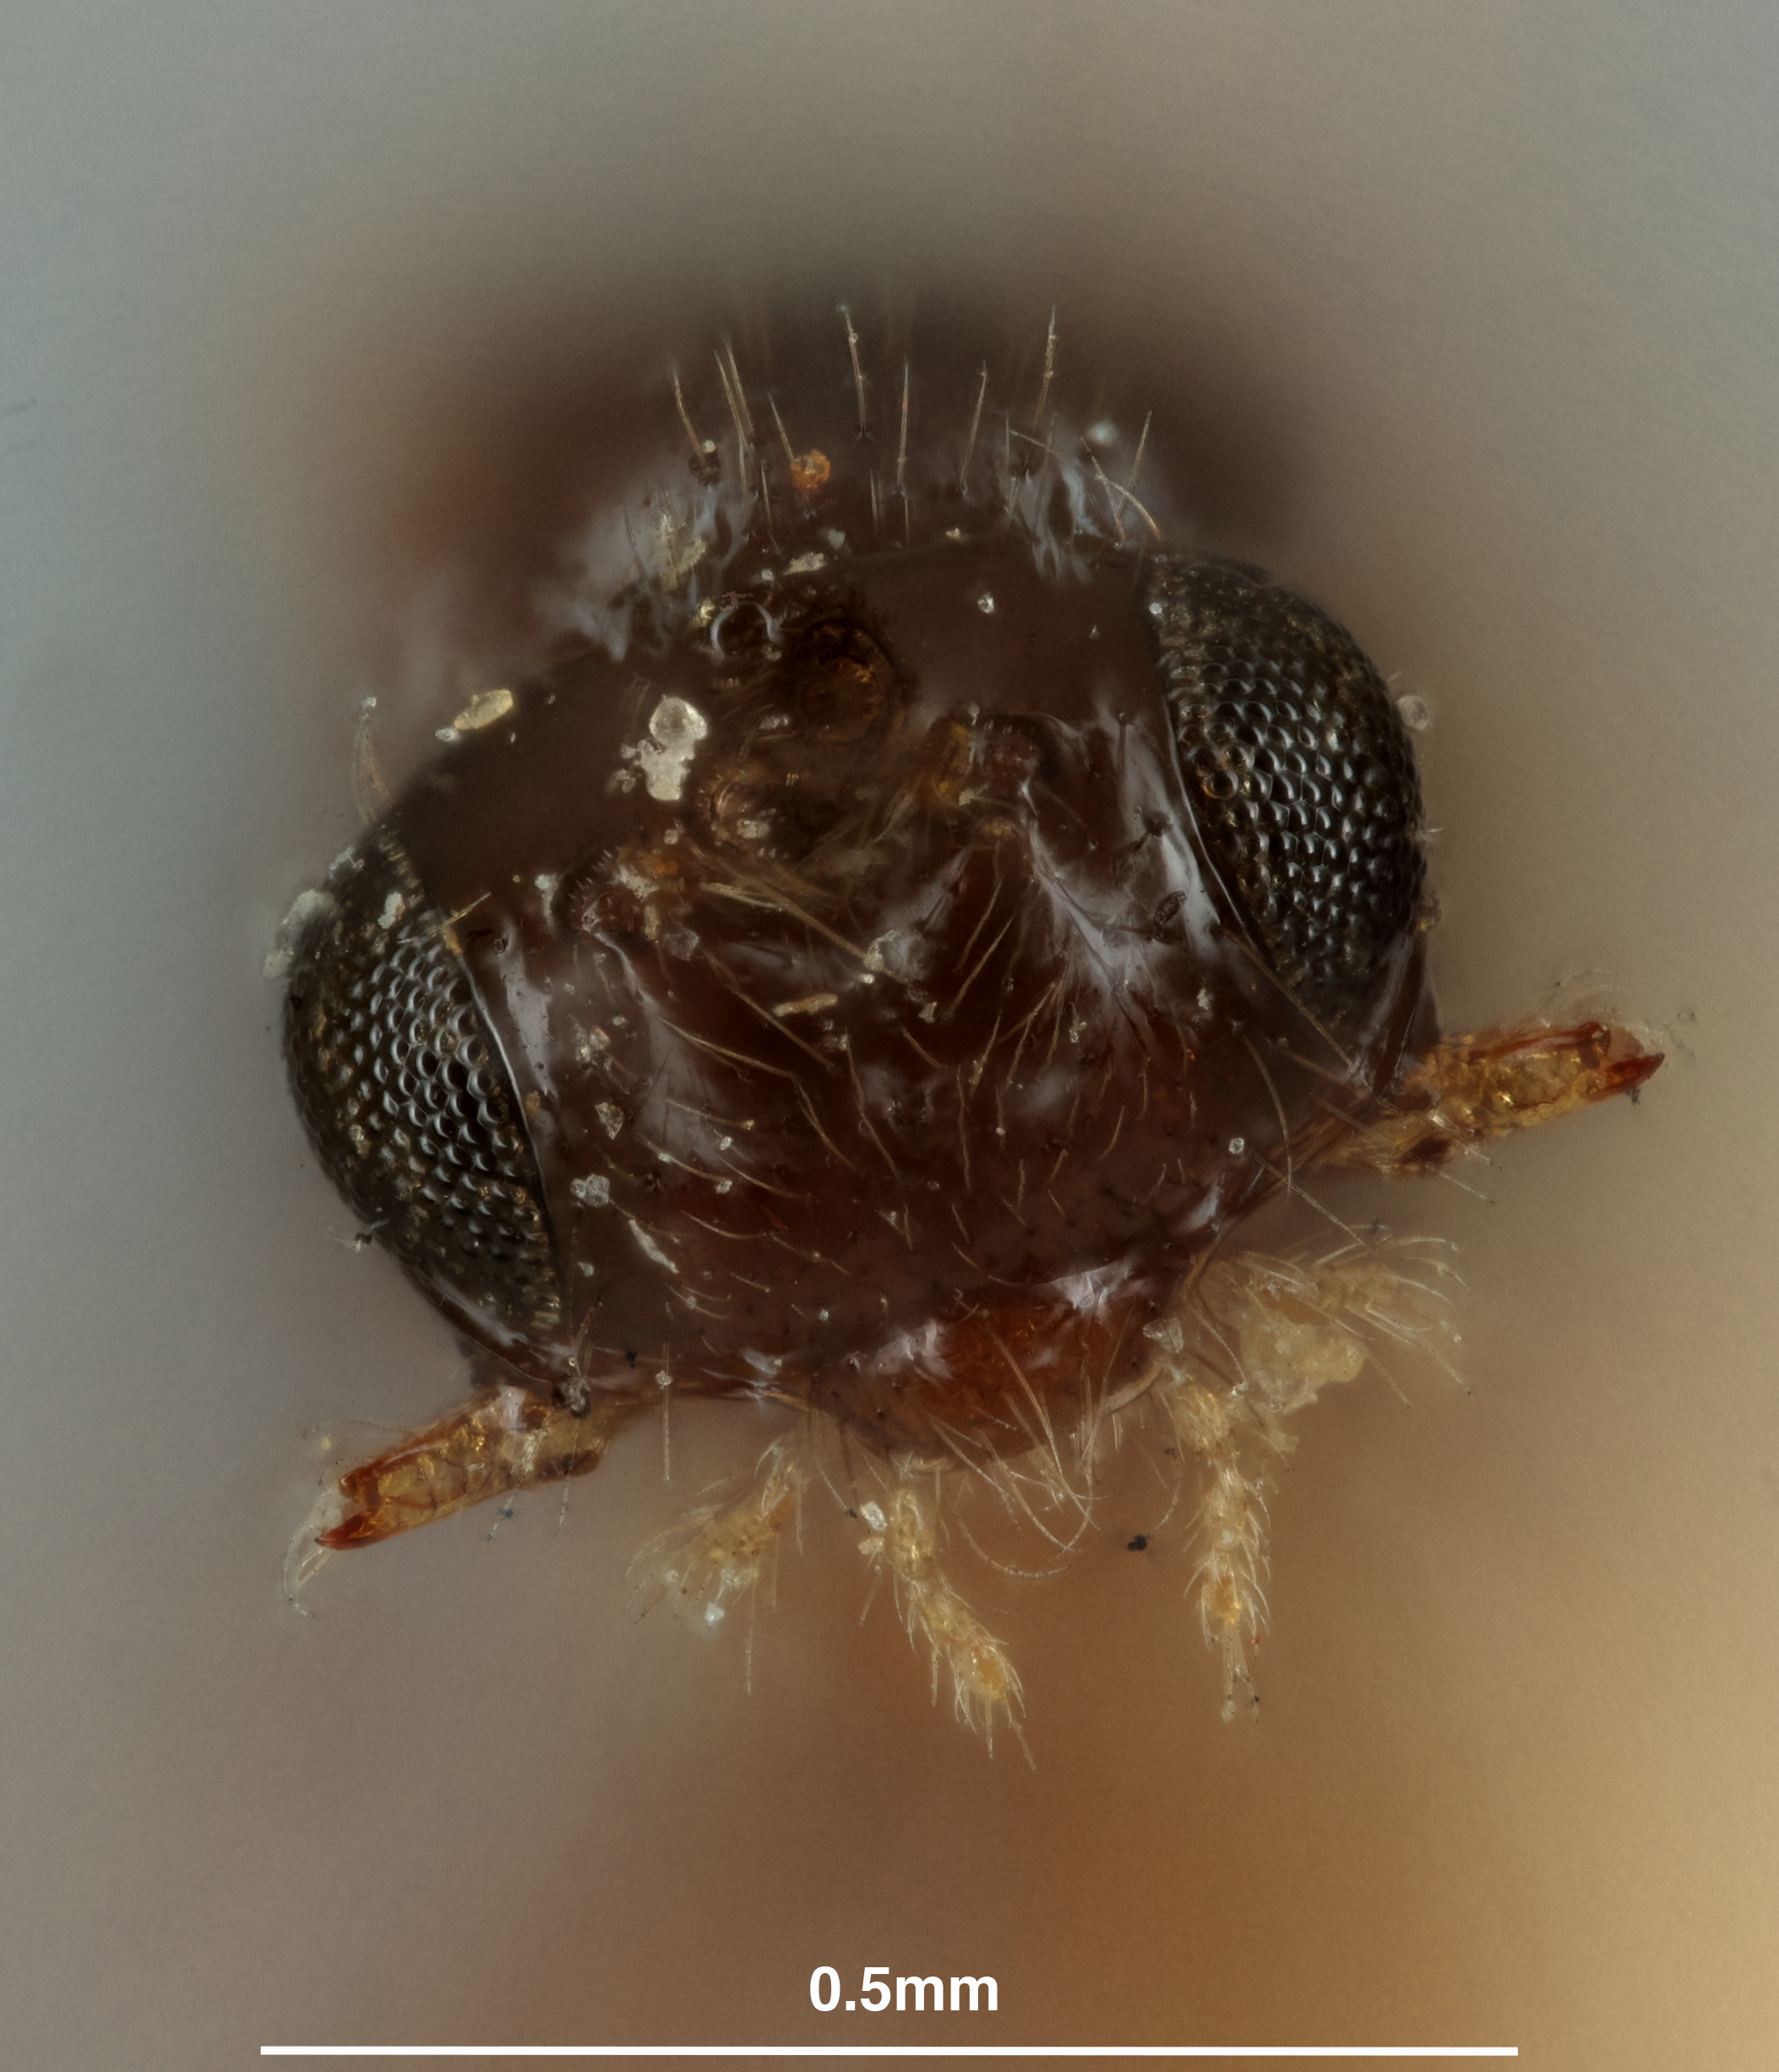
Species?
Aspilota bakeri
